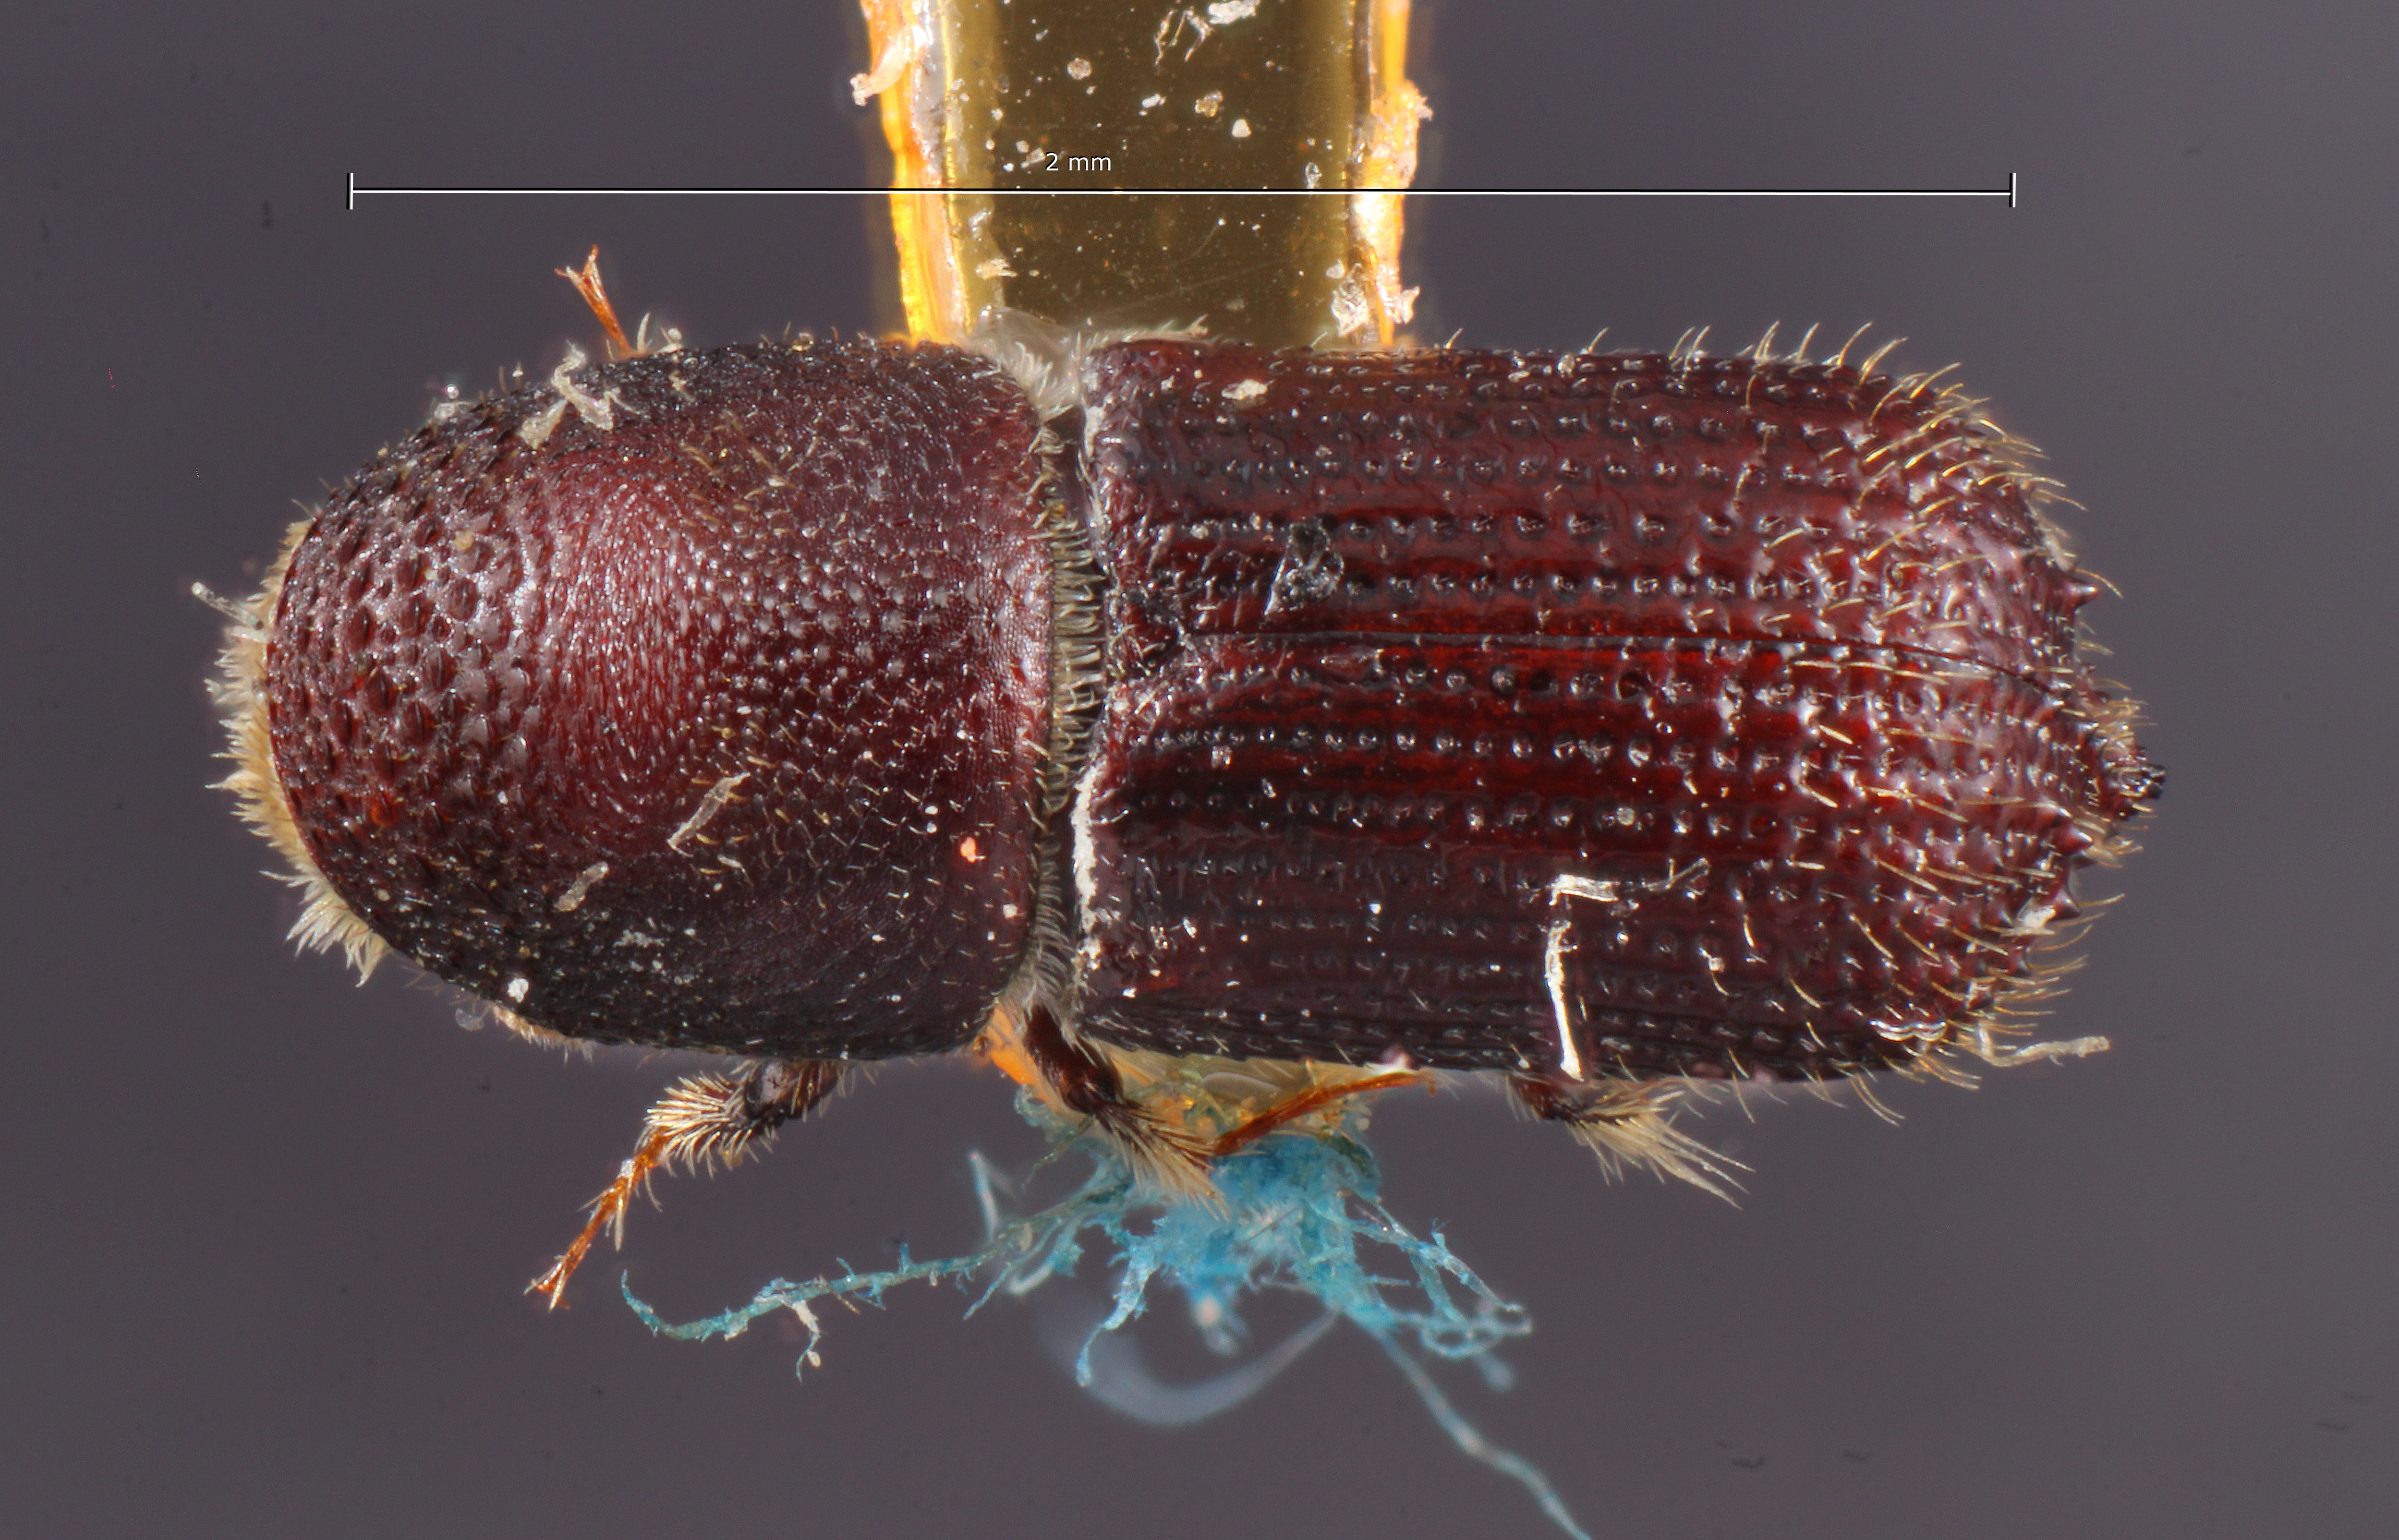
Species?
Micracis langstoni
